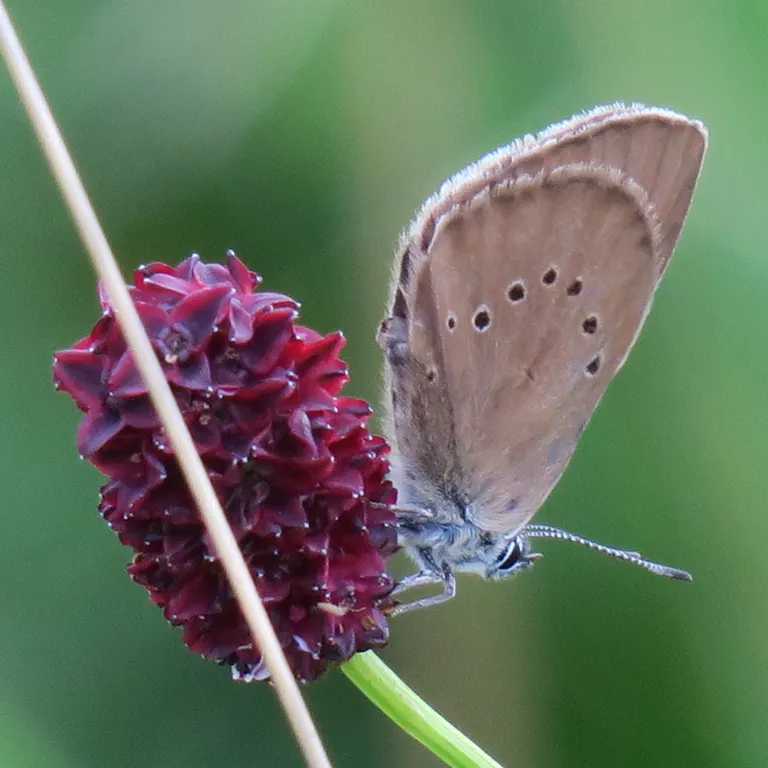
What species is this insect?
Phengaris nausithous (also Maculinea nausithous)
